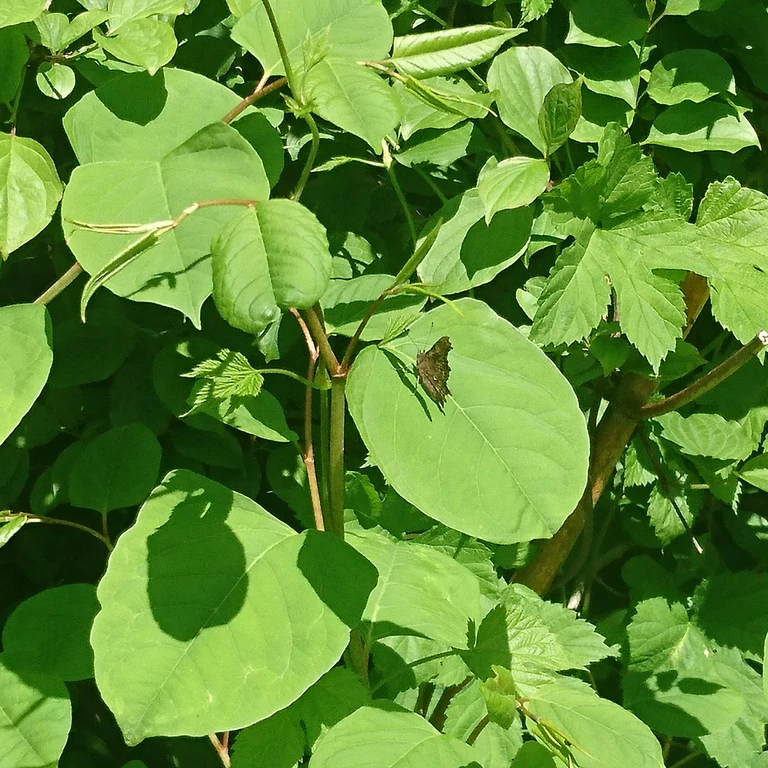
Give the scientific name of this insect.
Polygonia c-album
